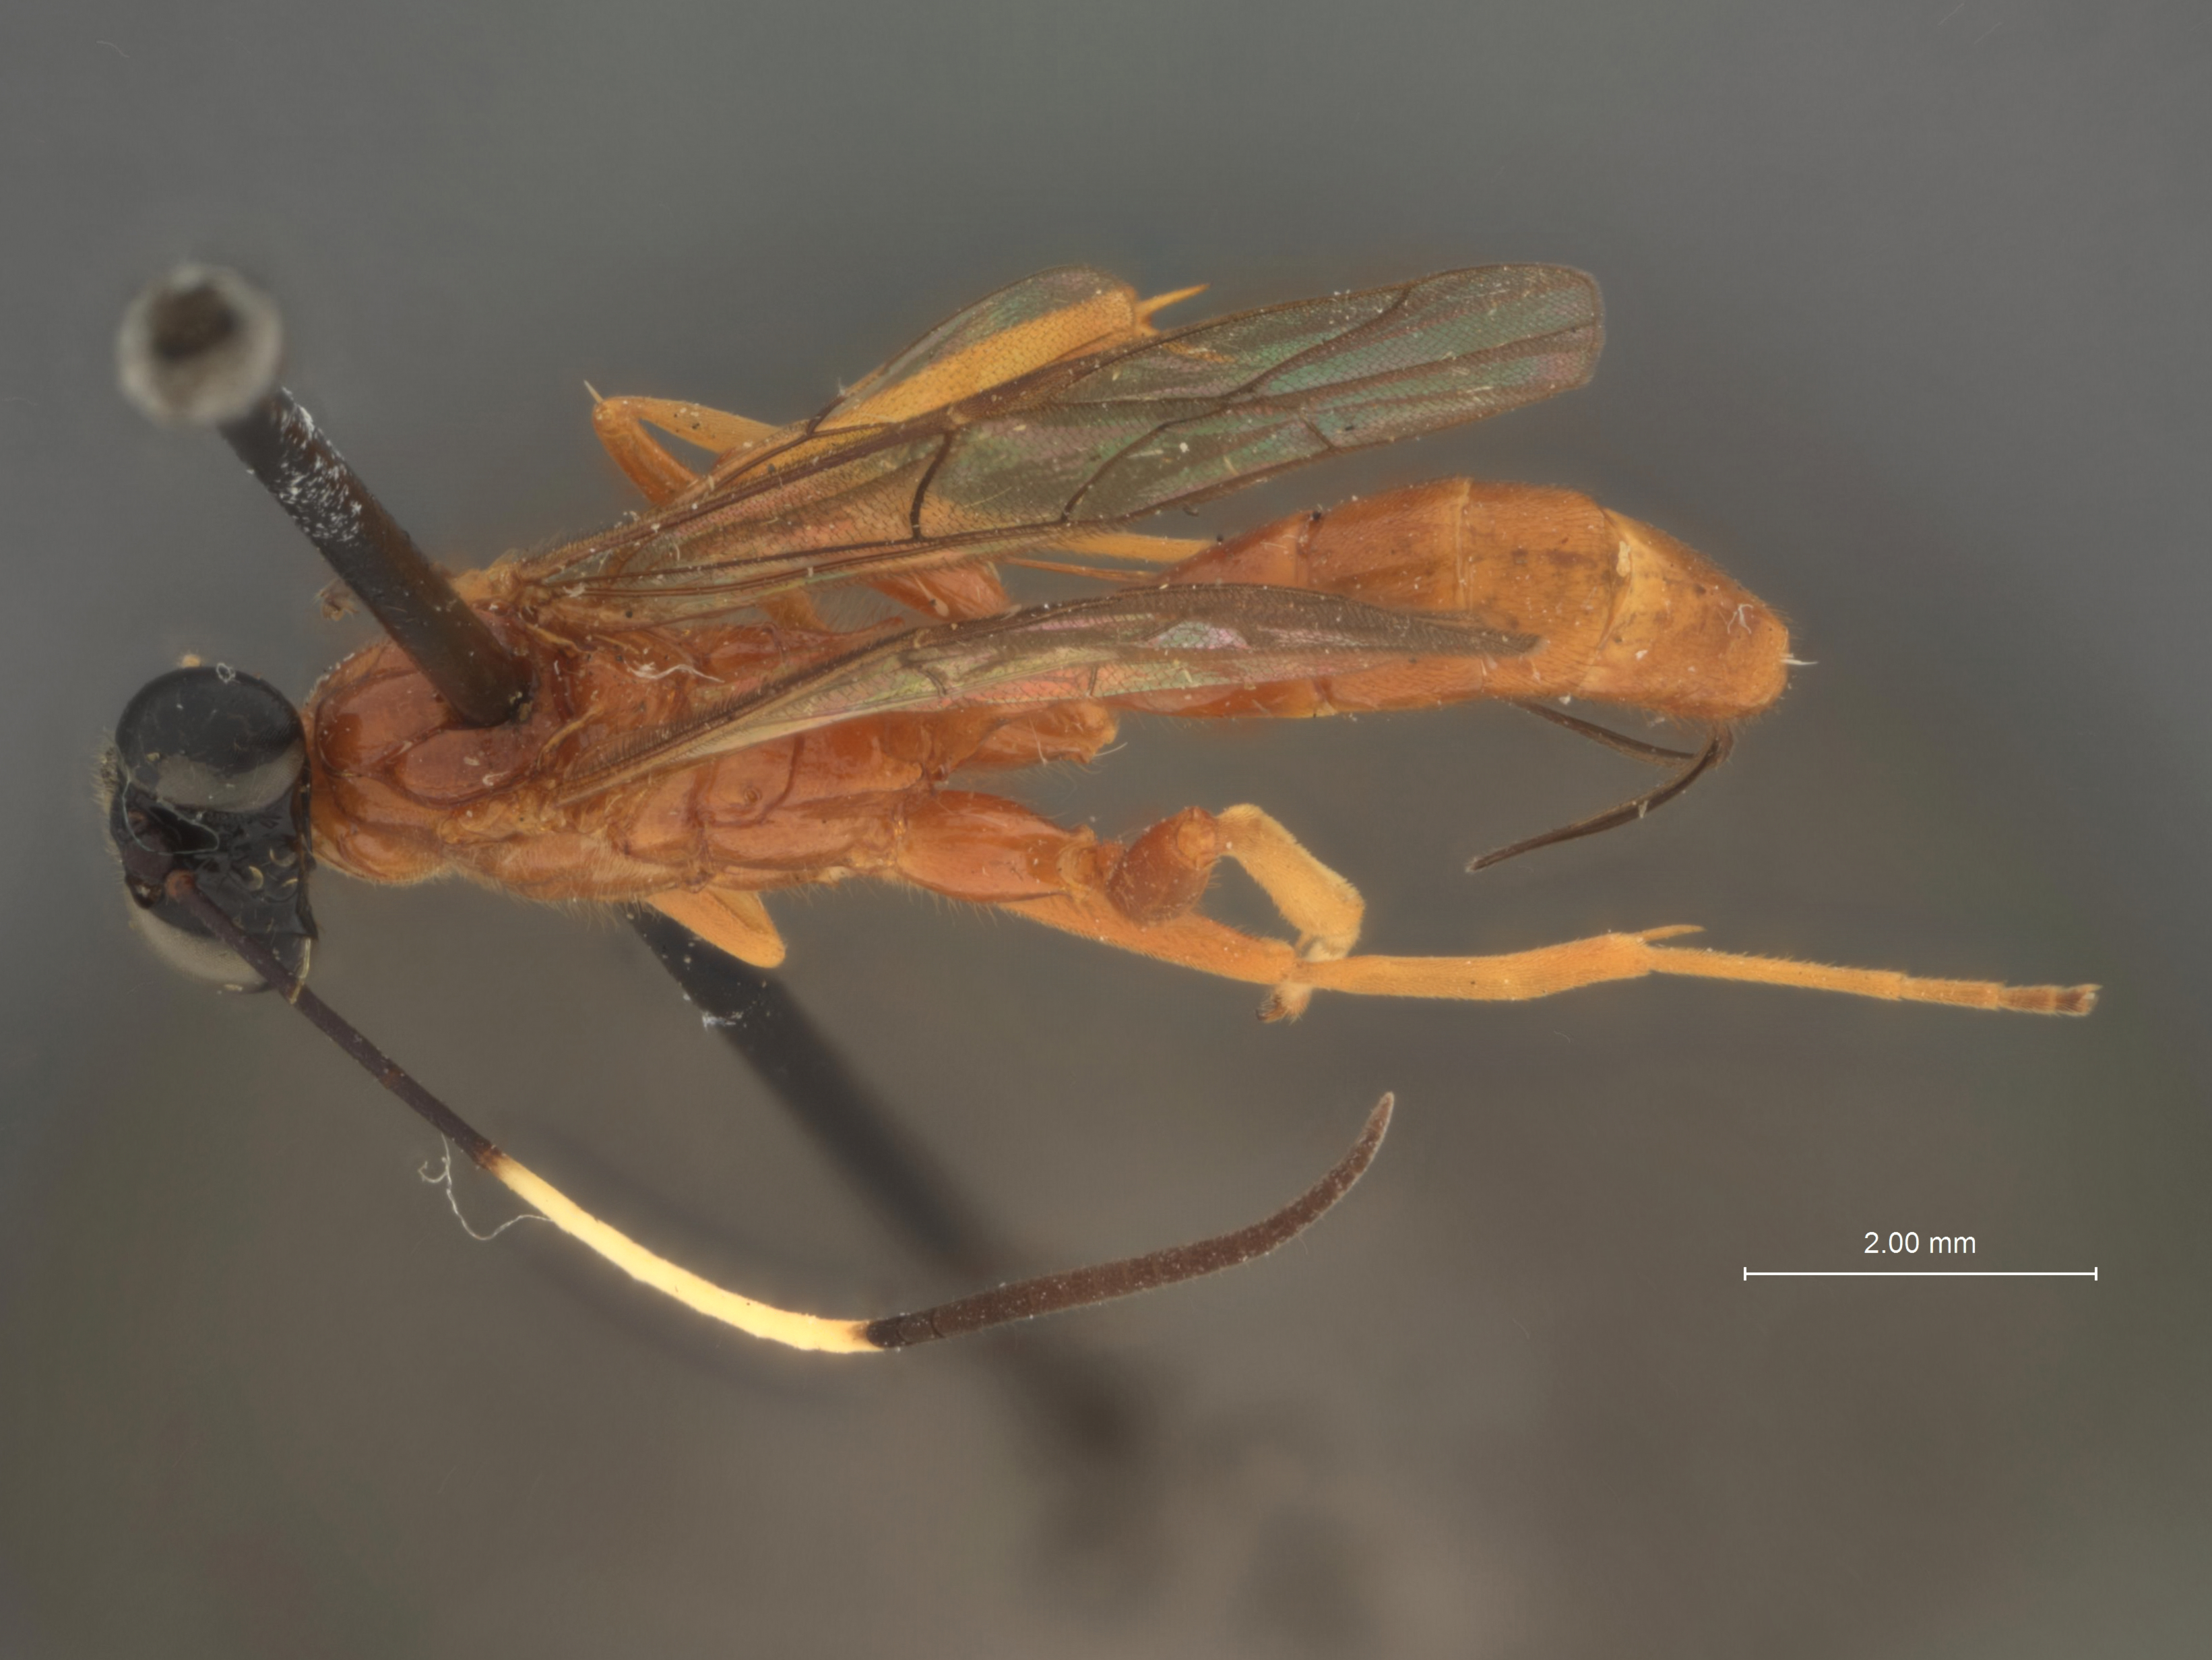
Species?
Polycyrtus inornatus
